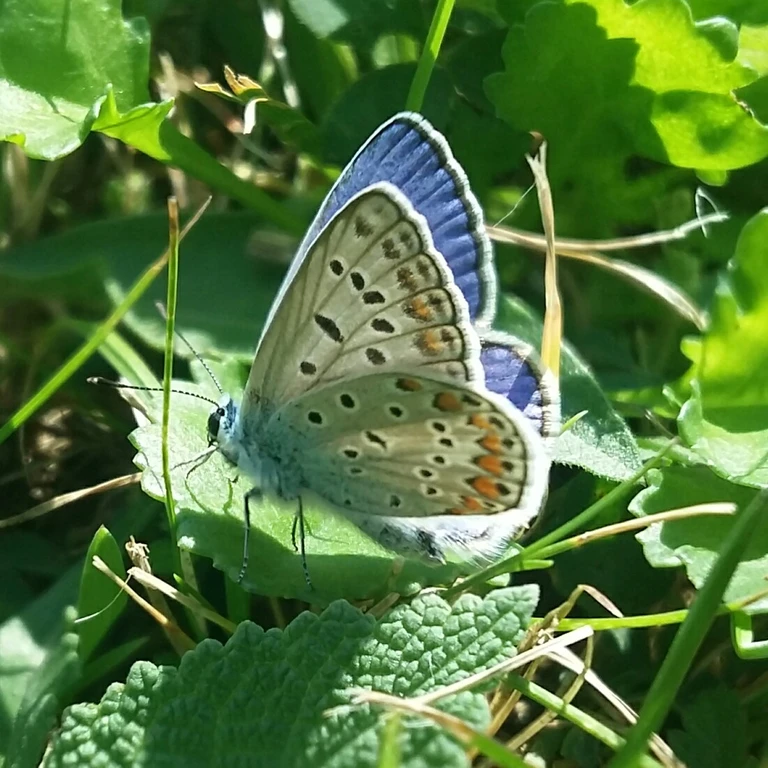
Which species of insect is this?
Polyommatus icarus
